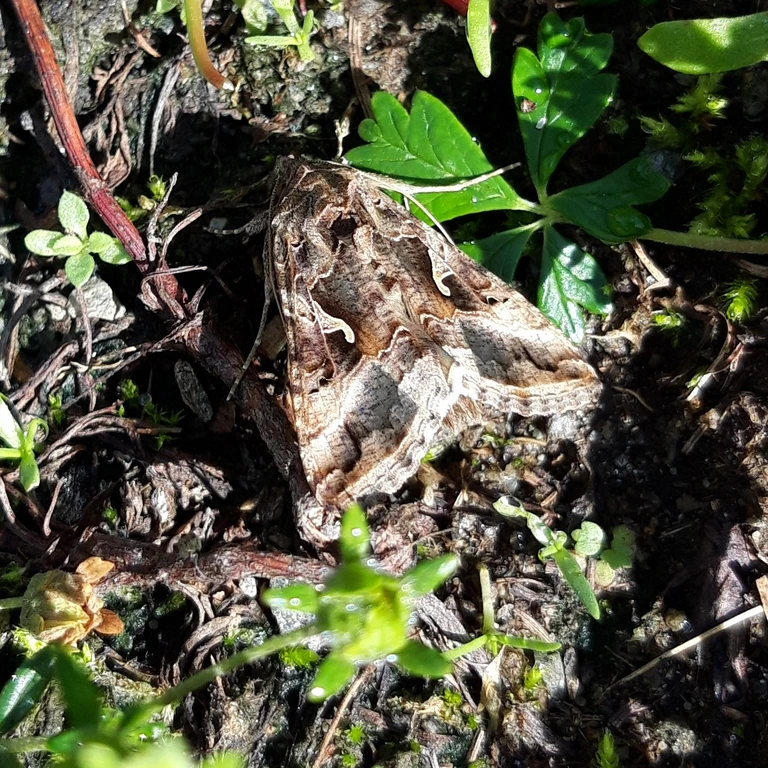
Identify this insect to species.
Autographa gamma
